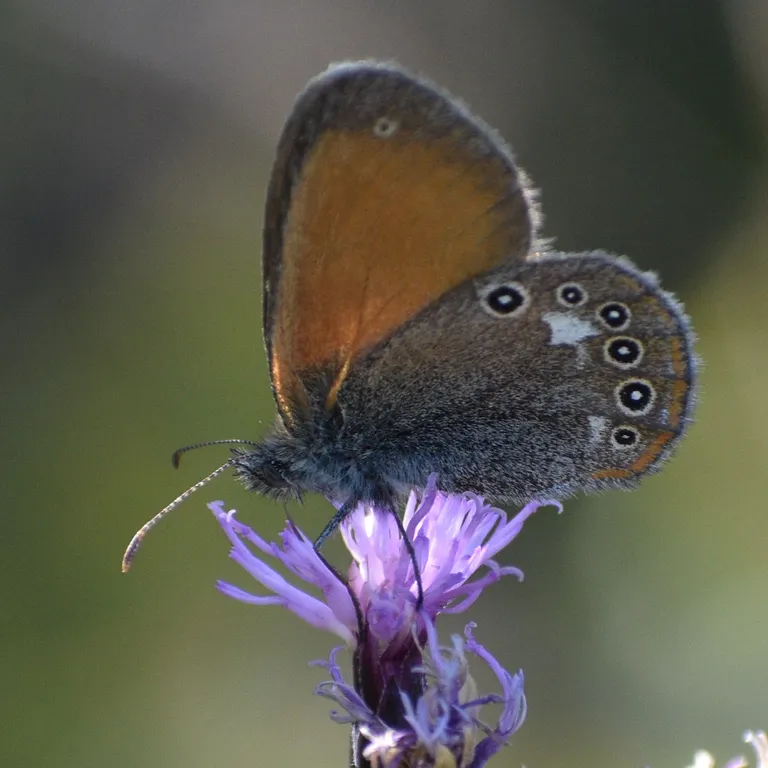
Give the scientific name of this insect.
Coenonympha glycerion (also Coenonympha iphis)
